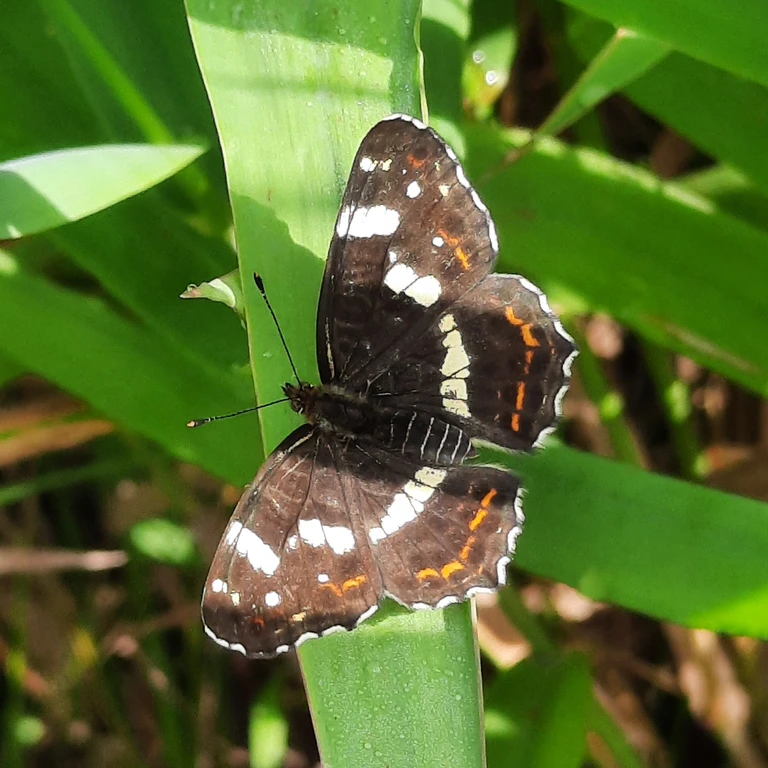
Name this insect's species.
Araschnia levana
